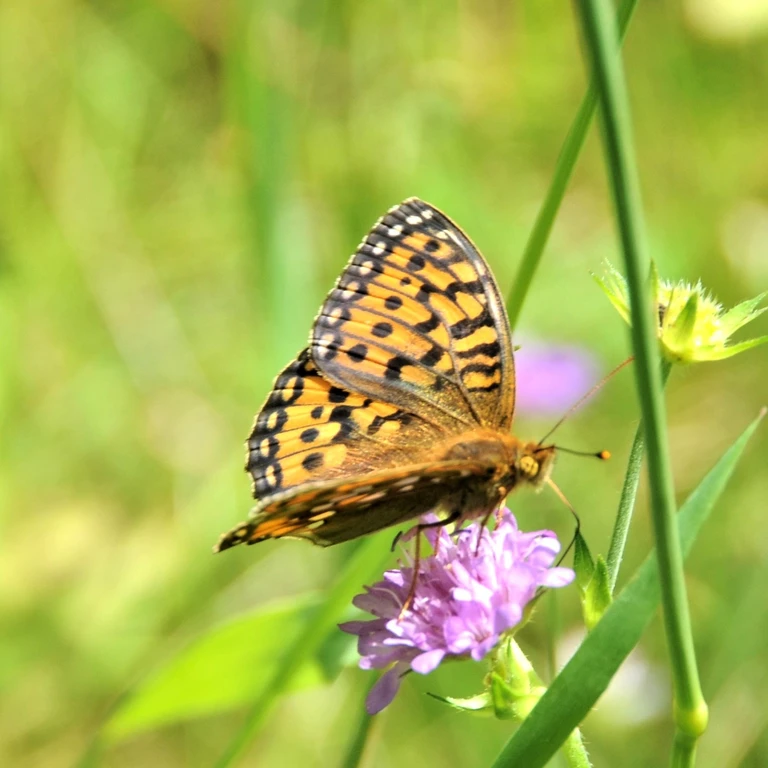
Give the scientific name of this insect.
Speyeria aglaja
